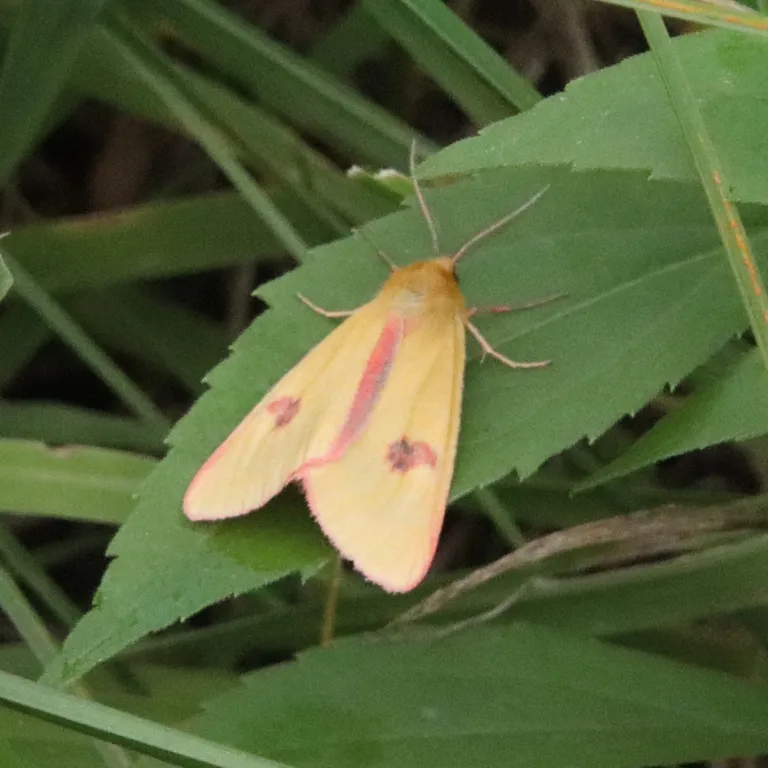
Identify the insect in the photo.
Diacrisia sannio
